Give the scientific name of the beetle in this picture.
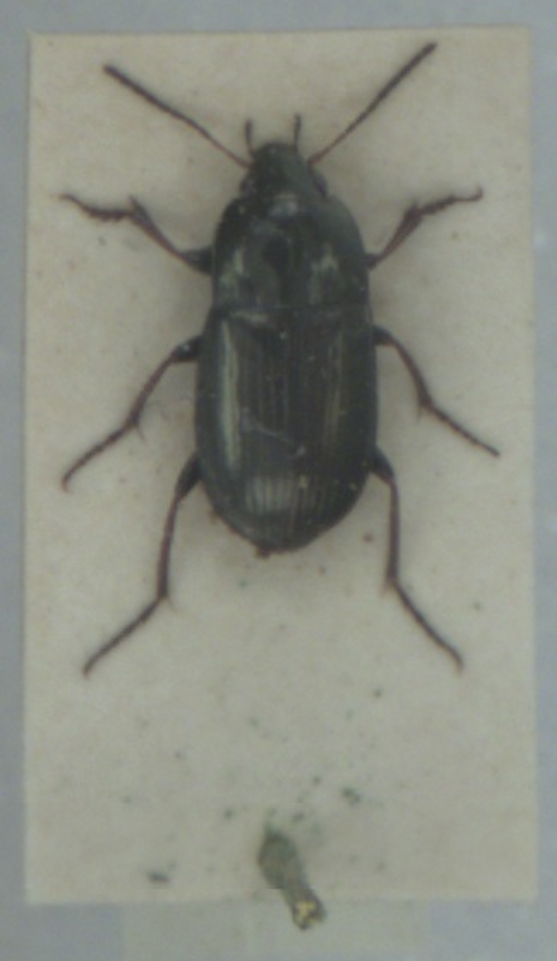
Amara plebeja
